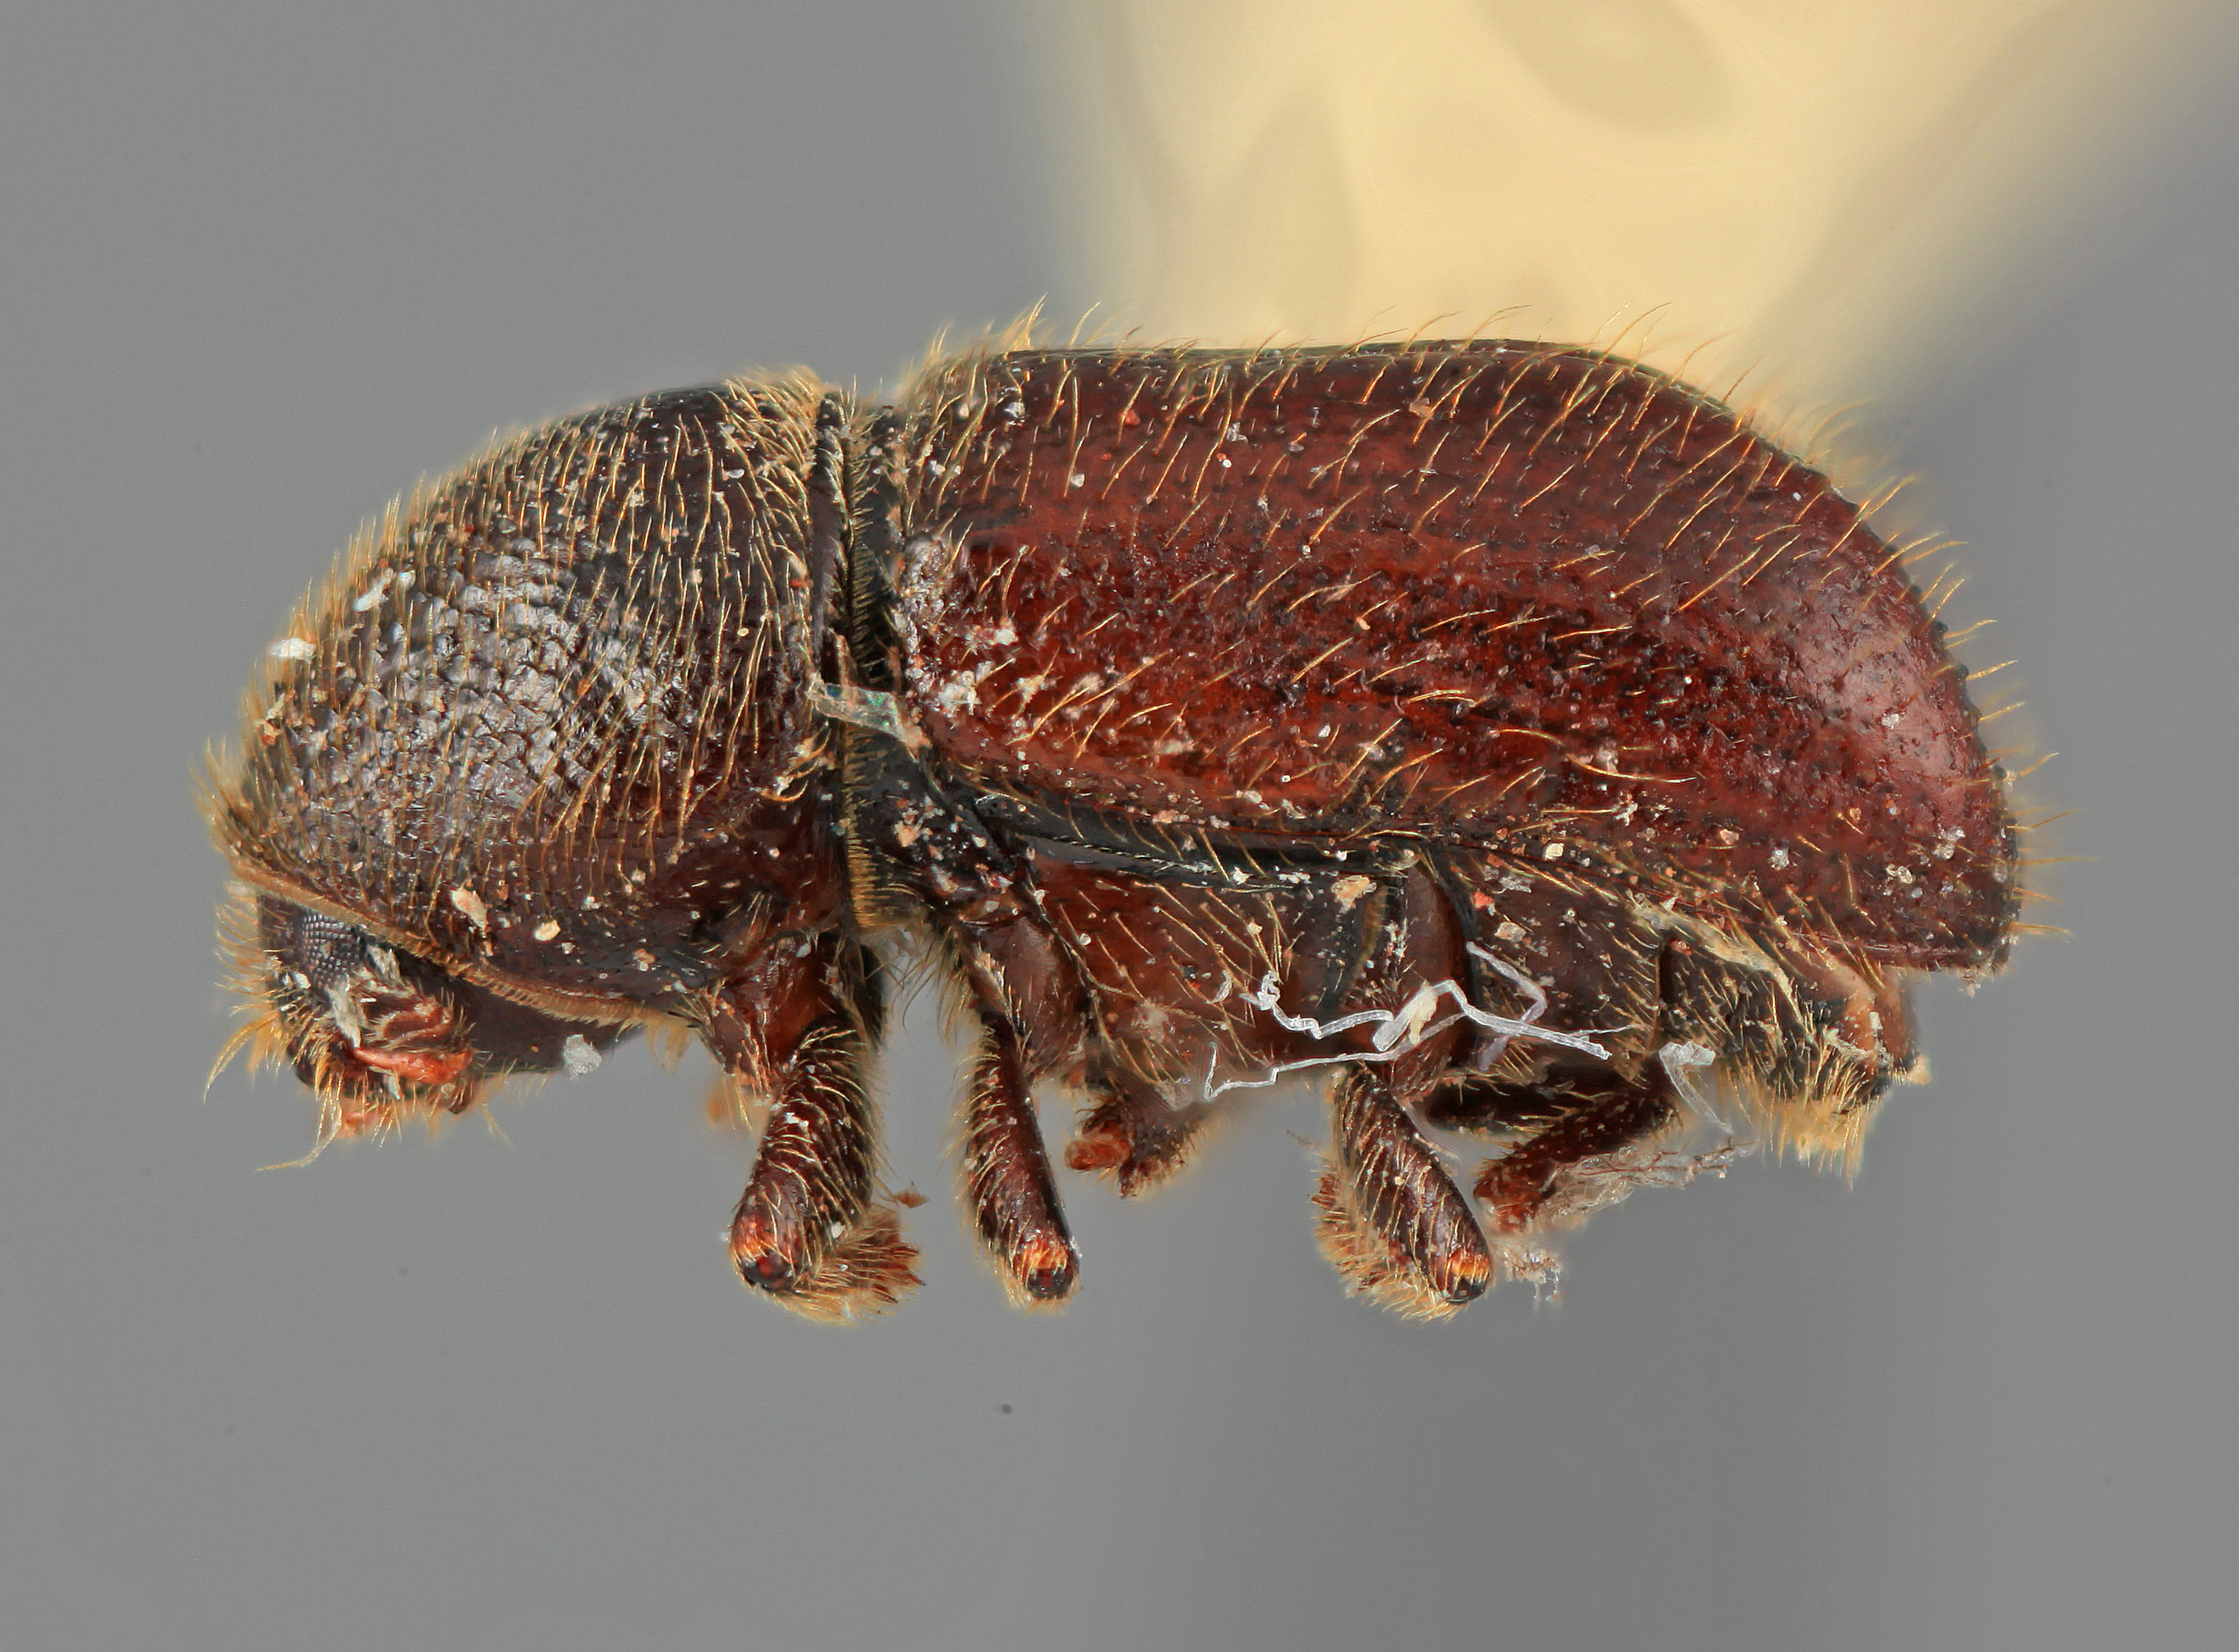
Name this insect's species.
Conophthorus mexicanus
